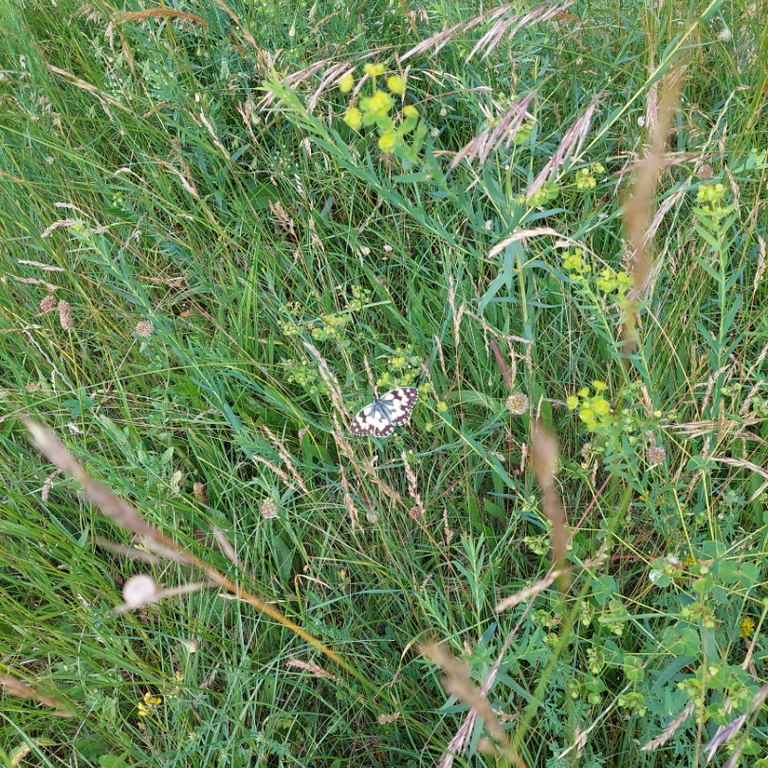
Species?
Melanargia galathea
